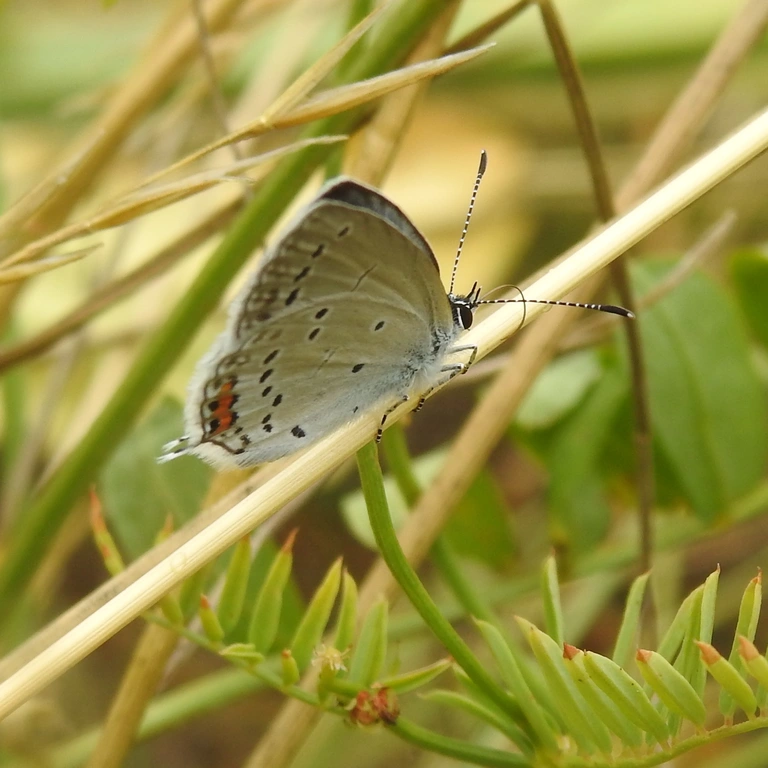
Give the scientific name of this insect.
Cupido argiades (also Elkalyce argiades)
